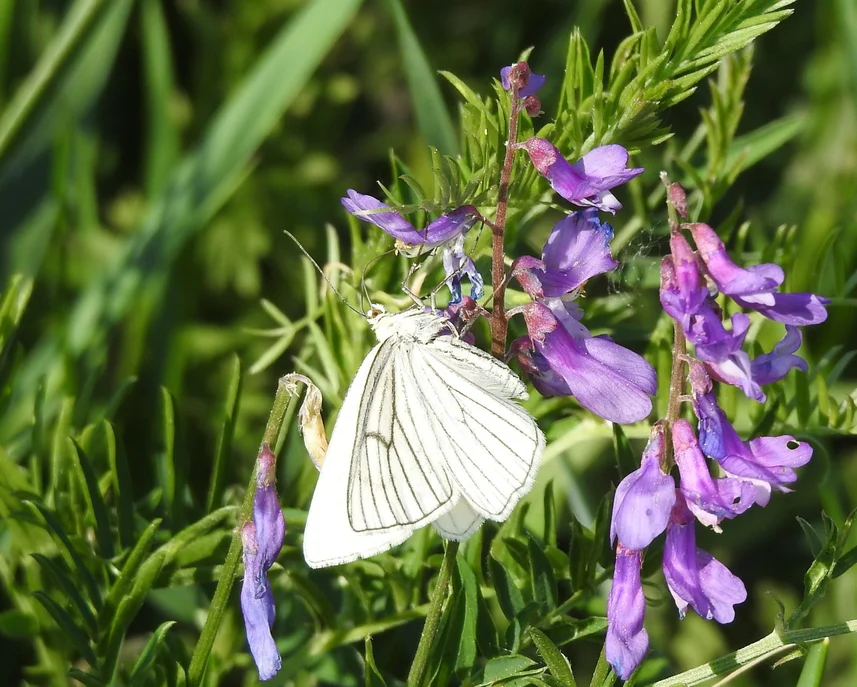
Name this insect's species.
Siona lineata
